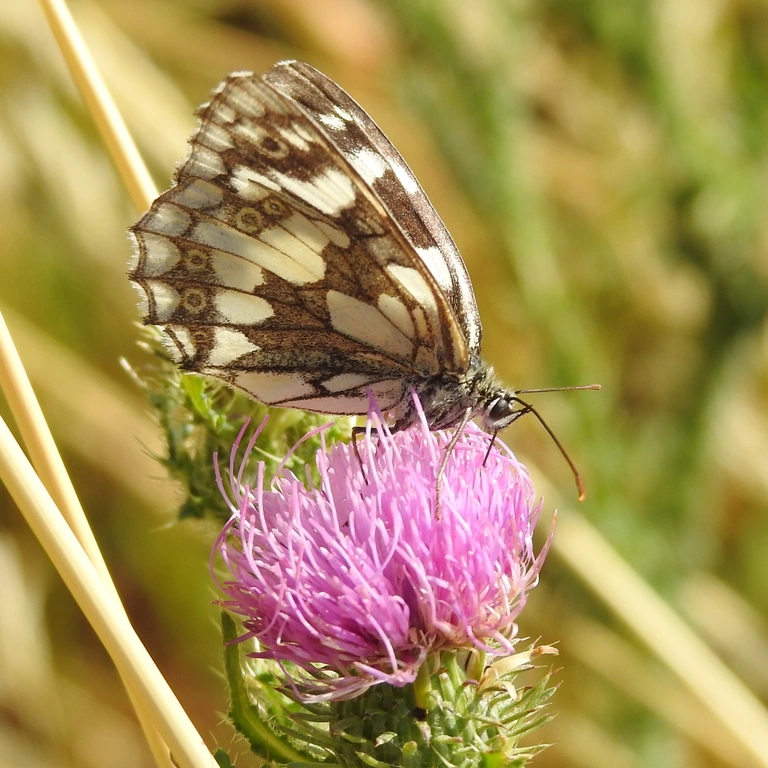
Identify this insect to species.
Melanargia galathea
